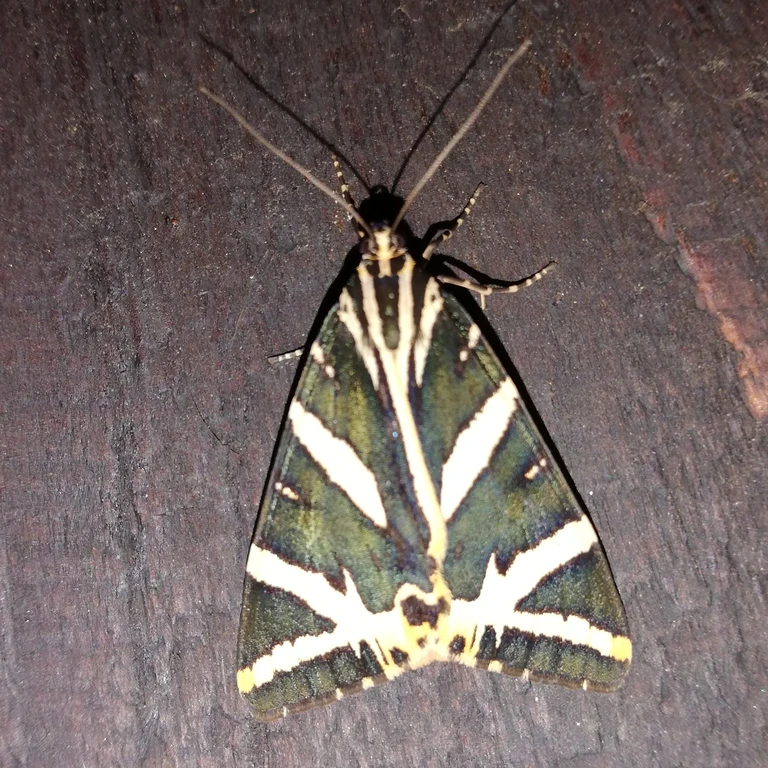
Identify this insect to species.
Euplagia quadripunctaria
